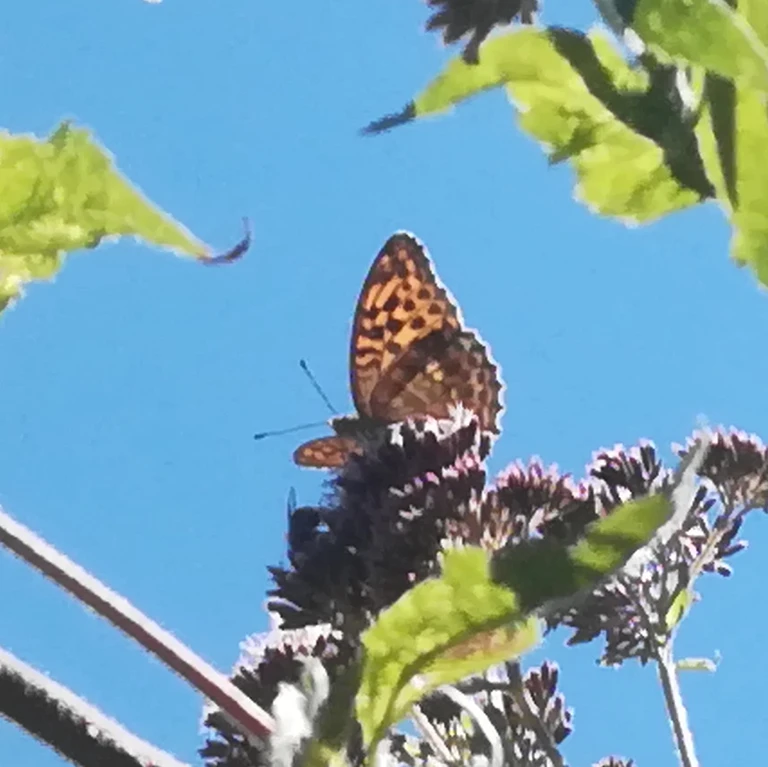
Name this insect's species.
Argynnis paphia
